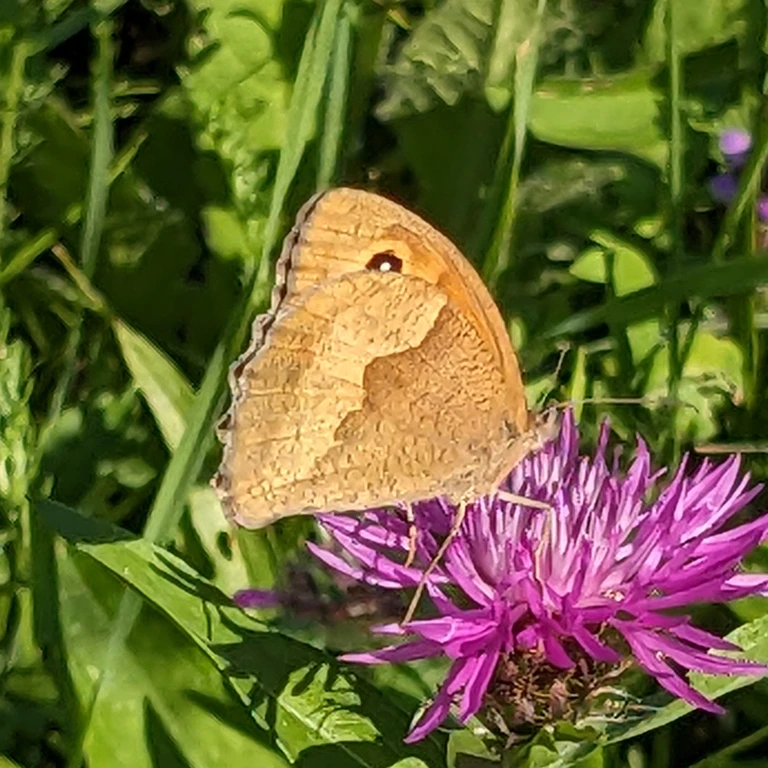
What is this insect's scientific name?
Maniola jurtina
